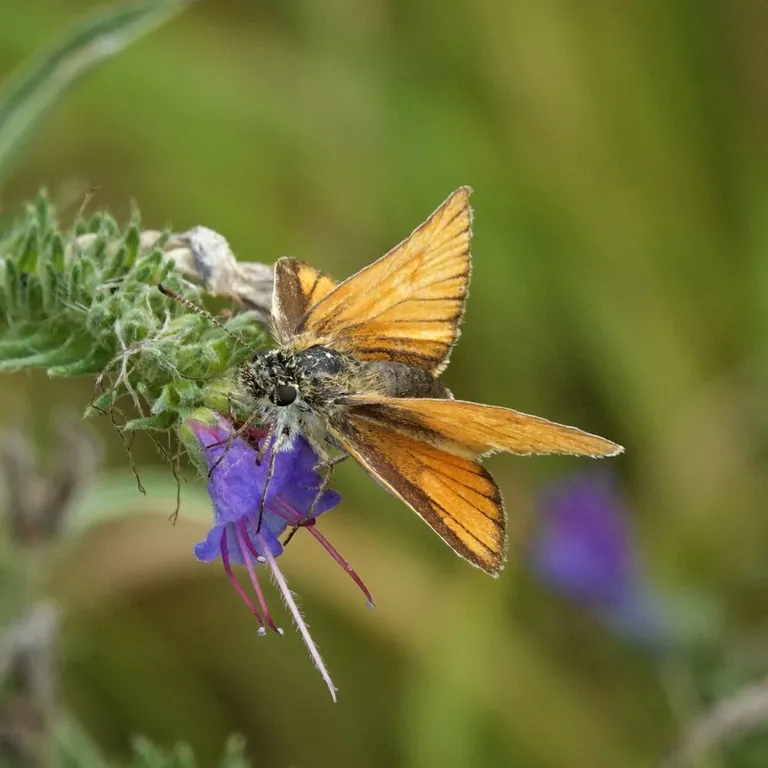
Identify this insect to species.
Thymelicus lineola
